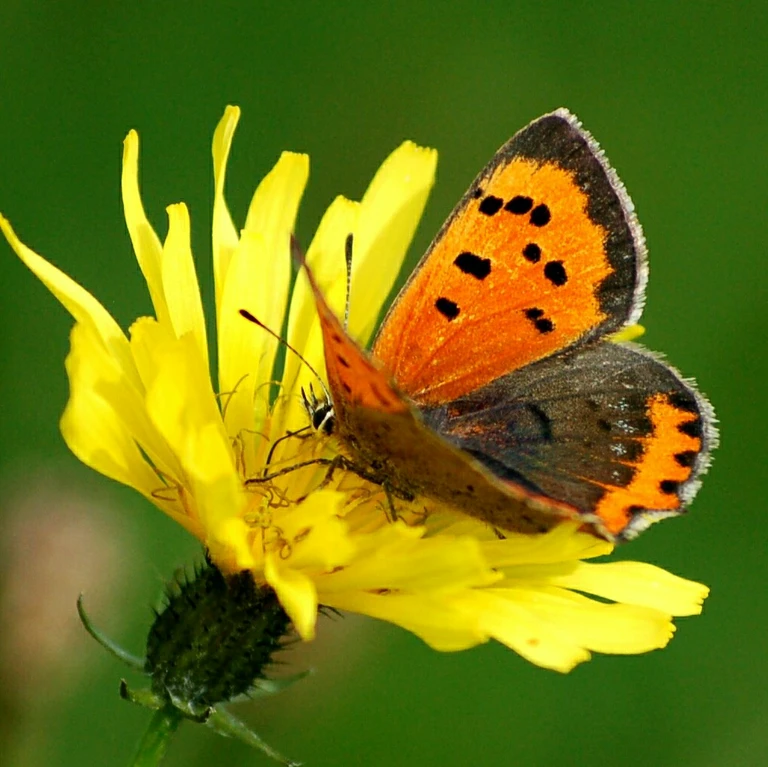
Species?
Lycaena phlaeas
